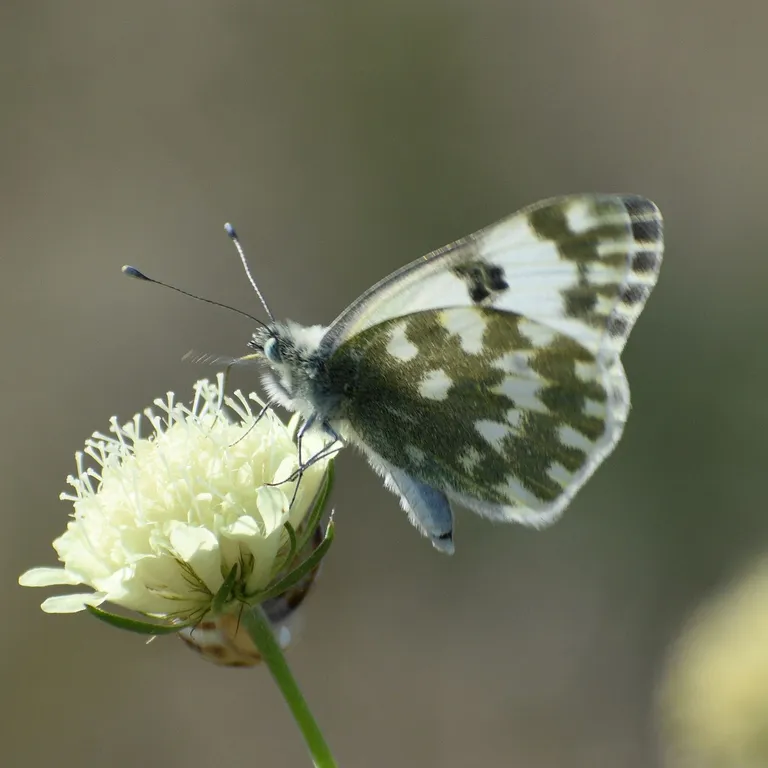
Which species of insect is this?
Pontia edusa
